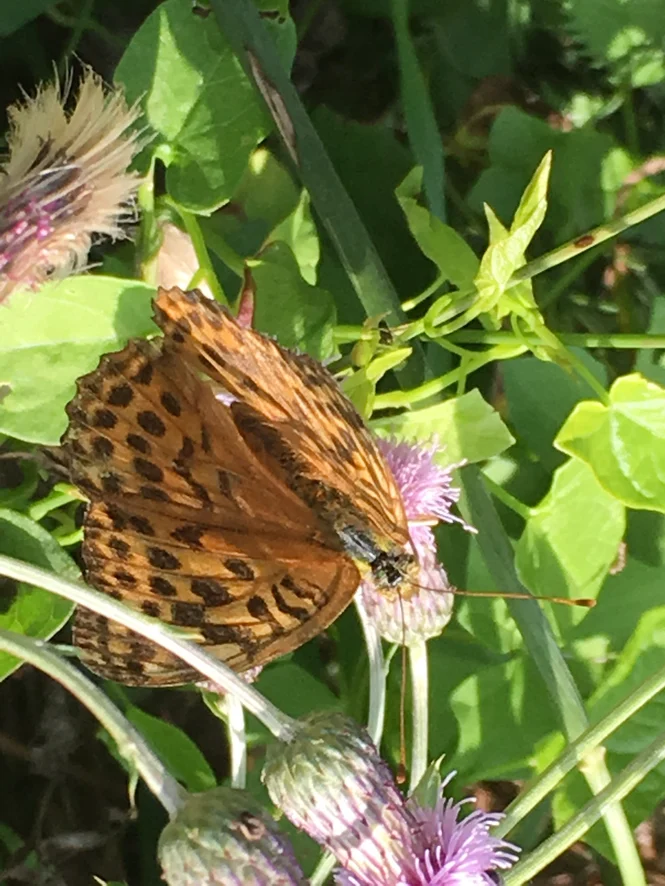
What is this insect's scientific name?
Argynnis paphia
